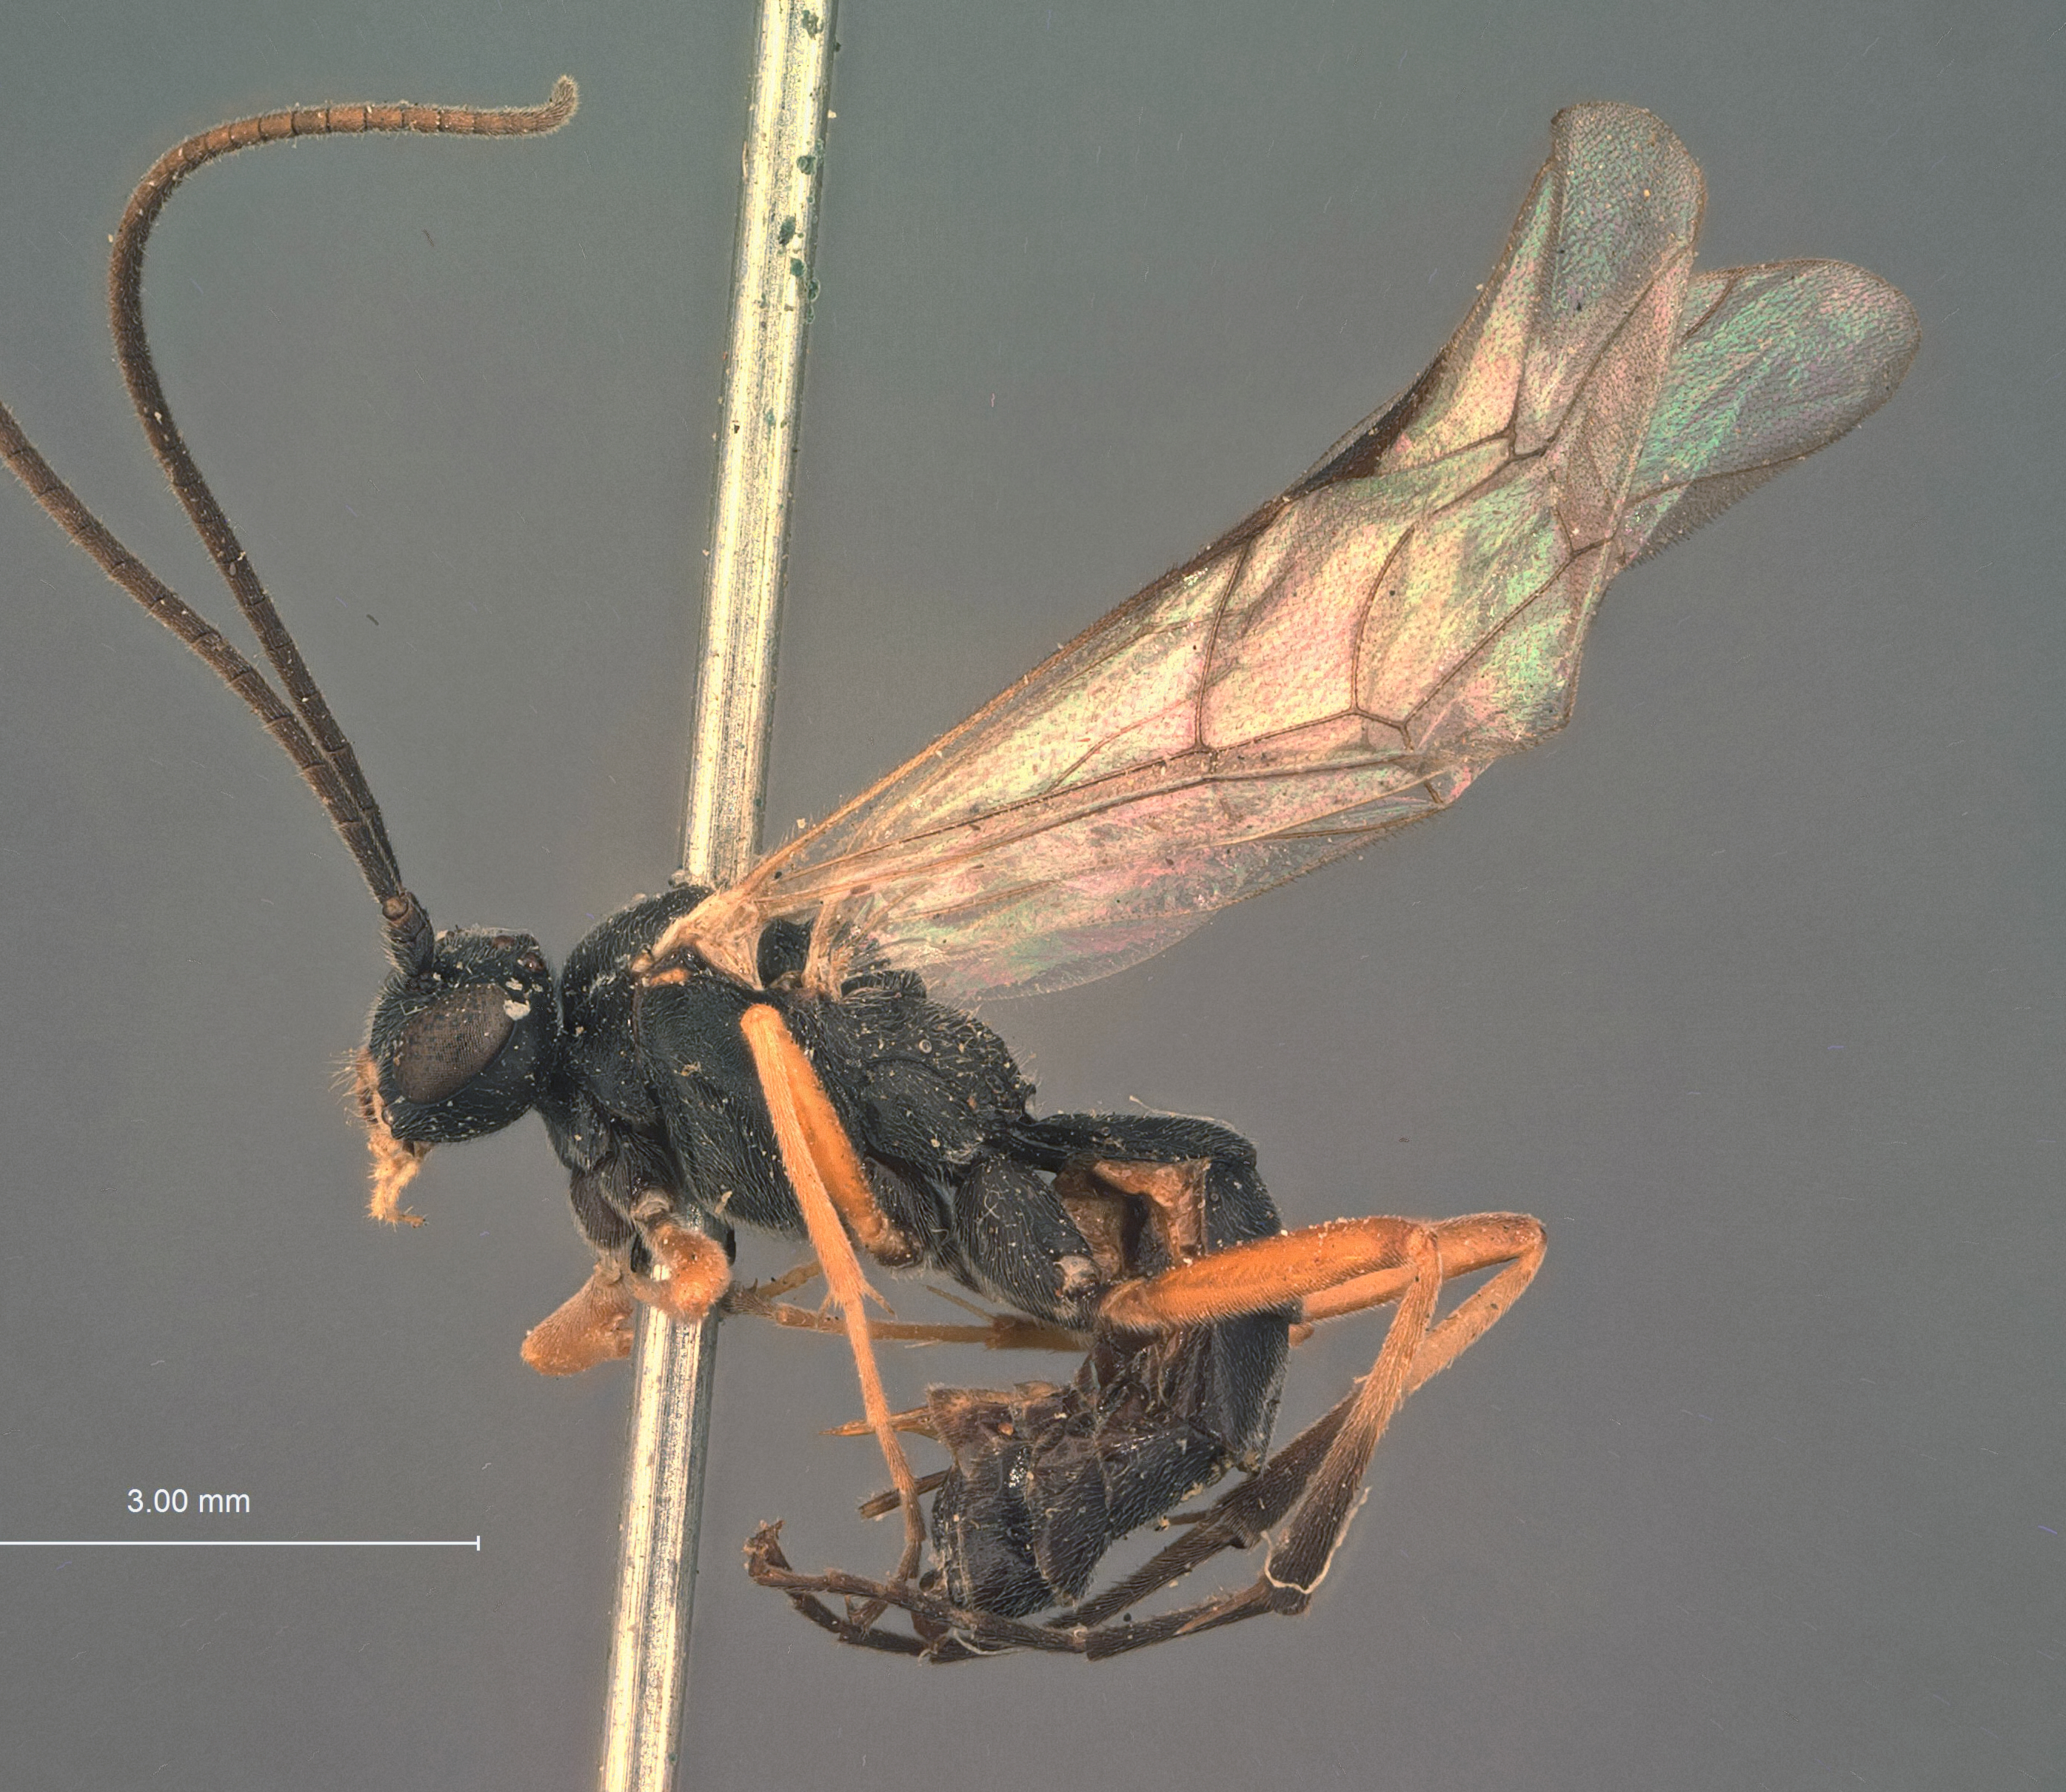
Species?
Mesoleius stejnegeri
